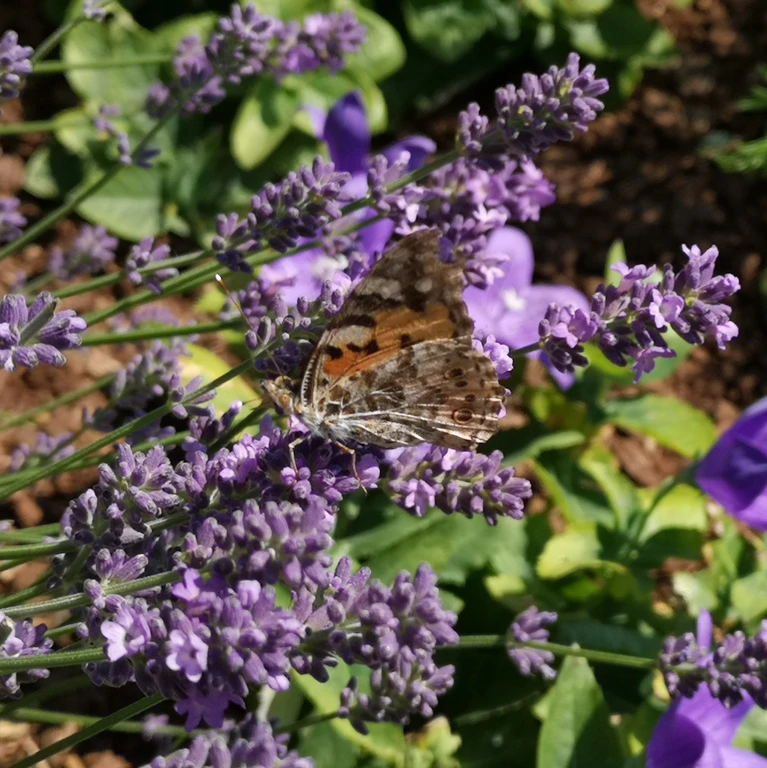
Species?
Vanessa cardui
